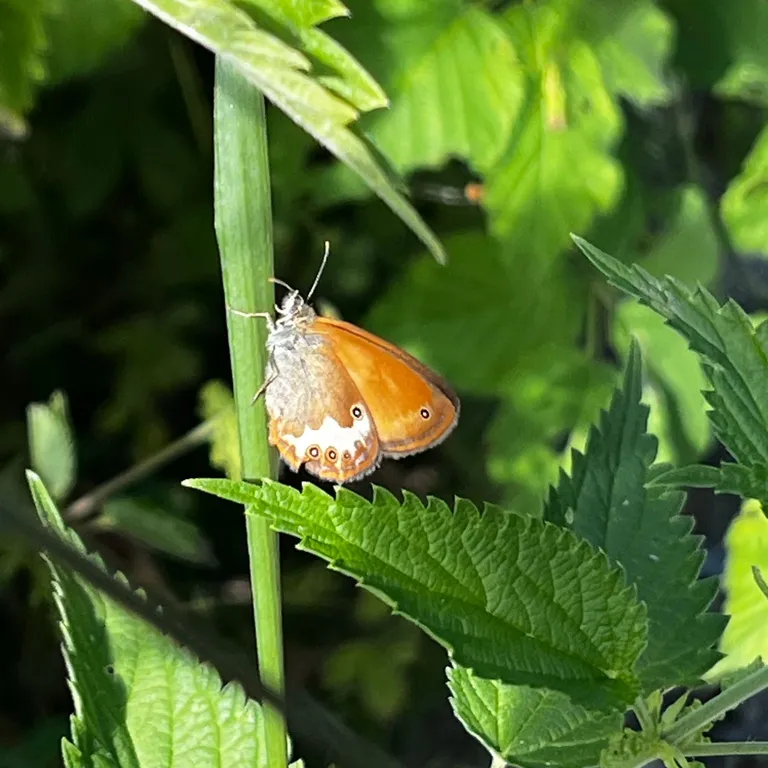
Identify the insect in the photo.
Coenonympha arcania
